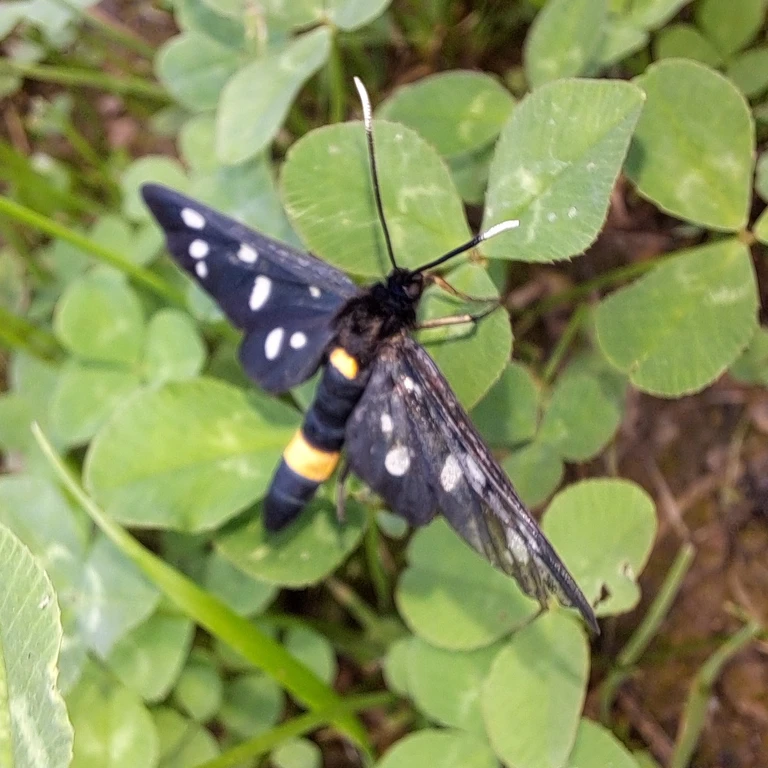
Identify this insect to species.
Amata phegea
